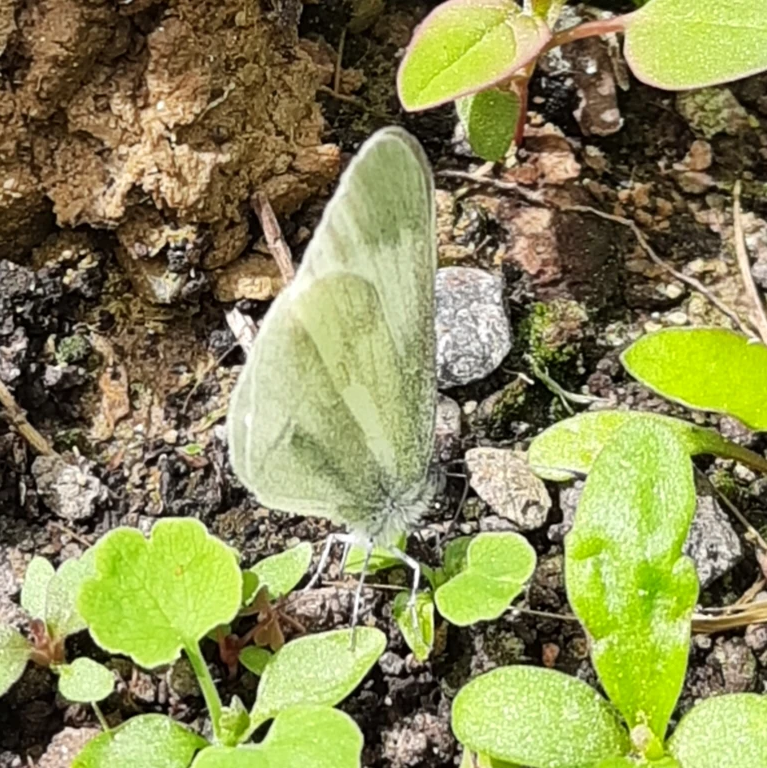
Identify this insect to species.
Leptidea sinapis/juvernica
